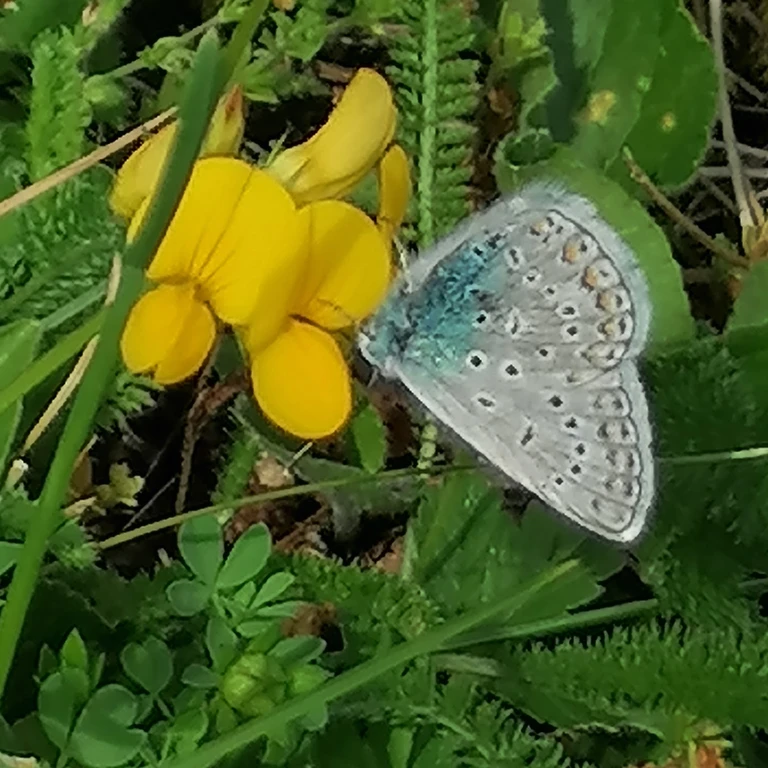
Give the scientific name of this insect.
Polyommatus icarus
